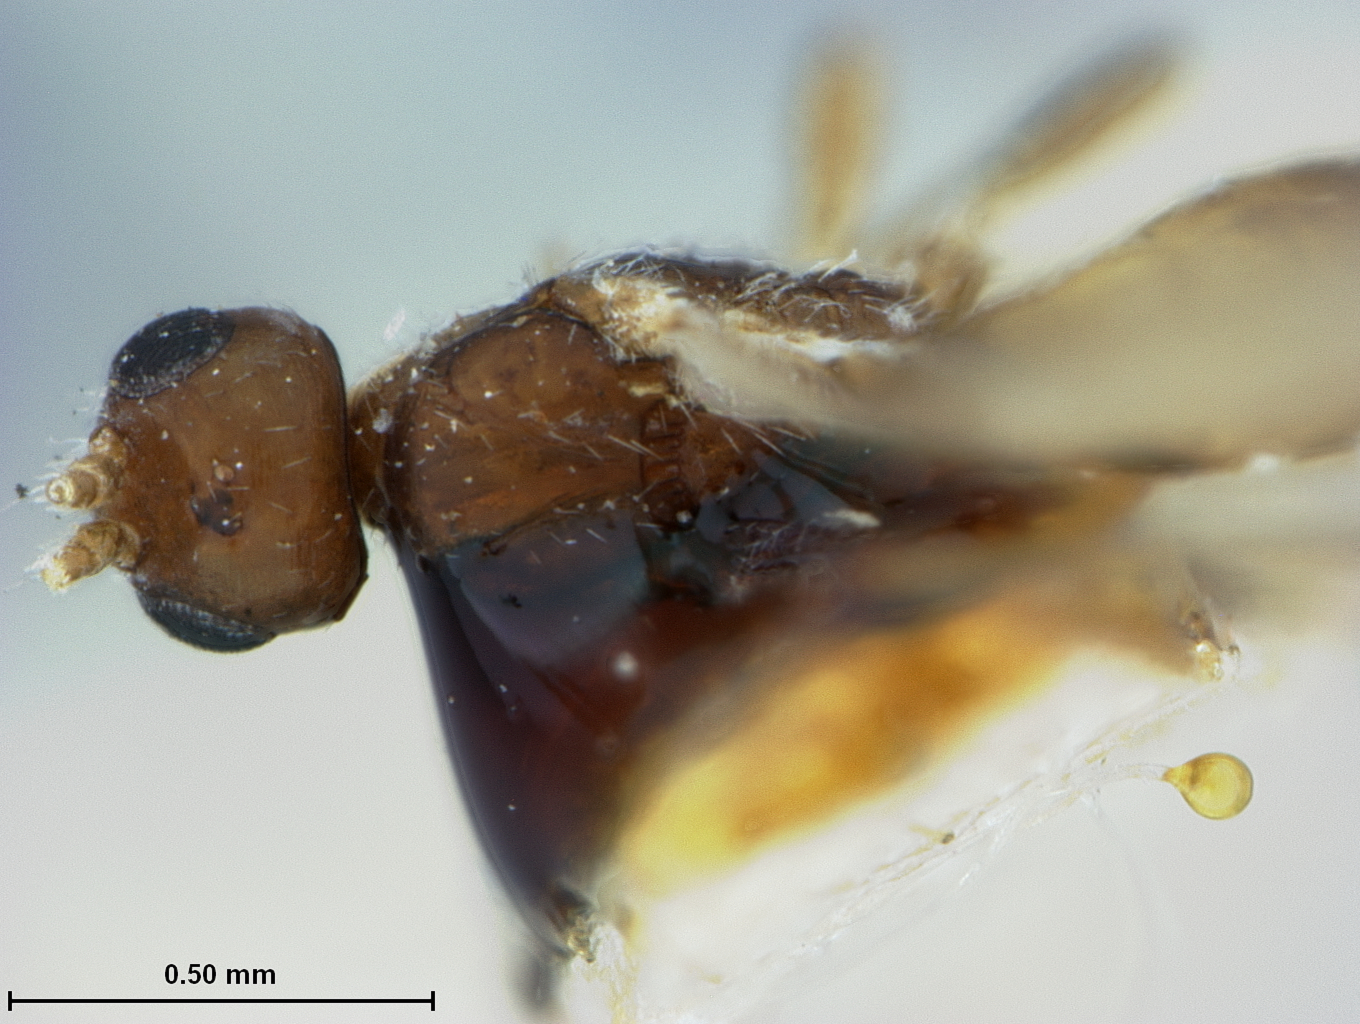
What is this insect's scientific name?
Caenophanes pityophthori
